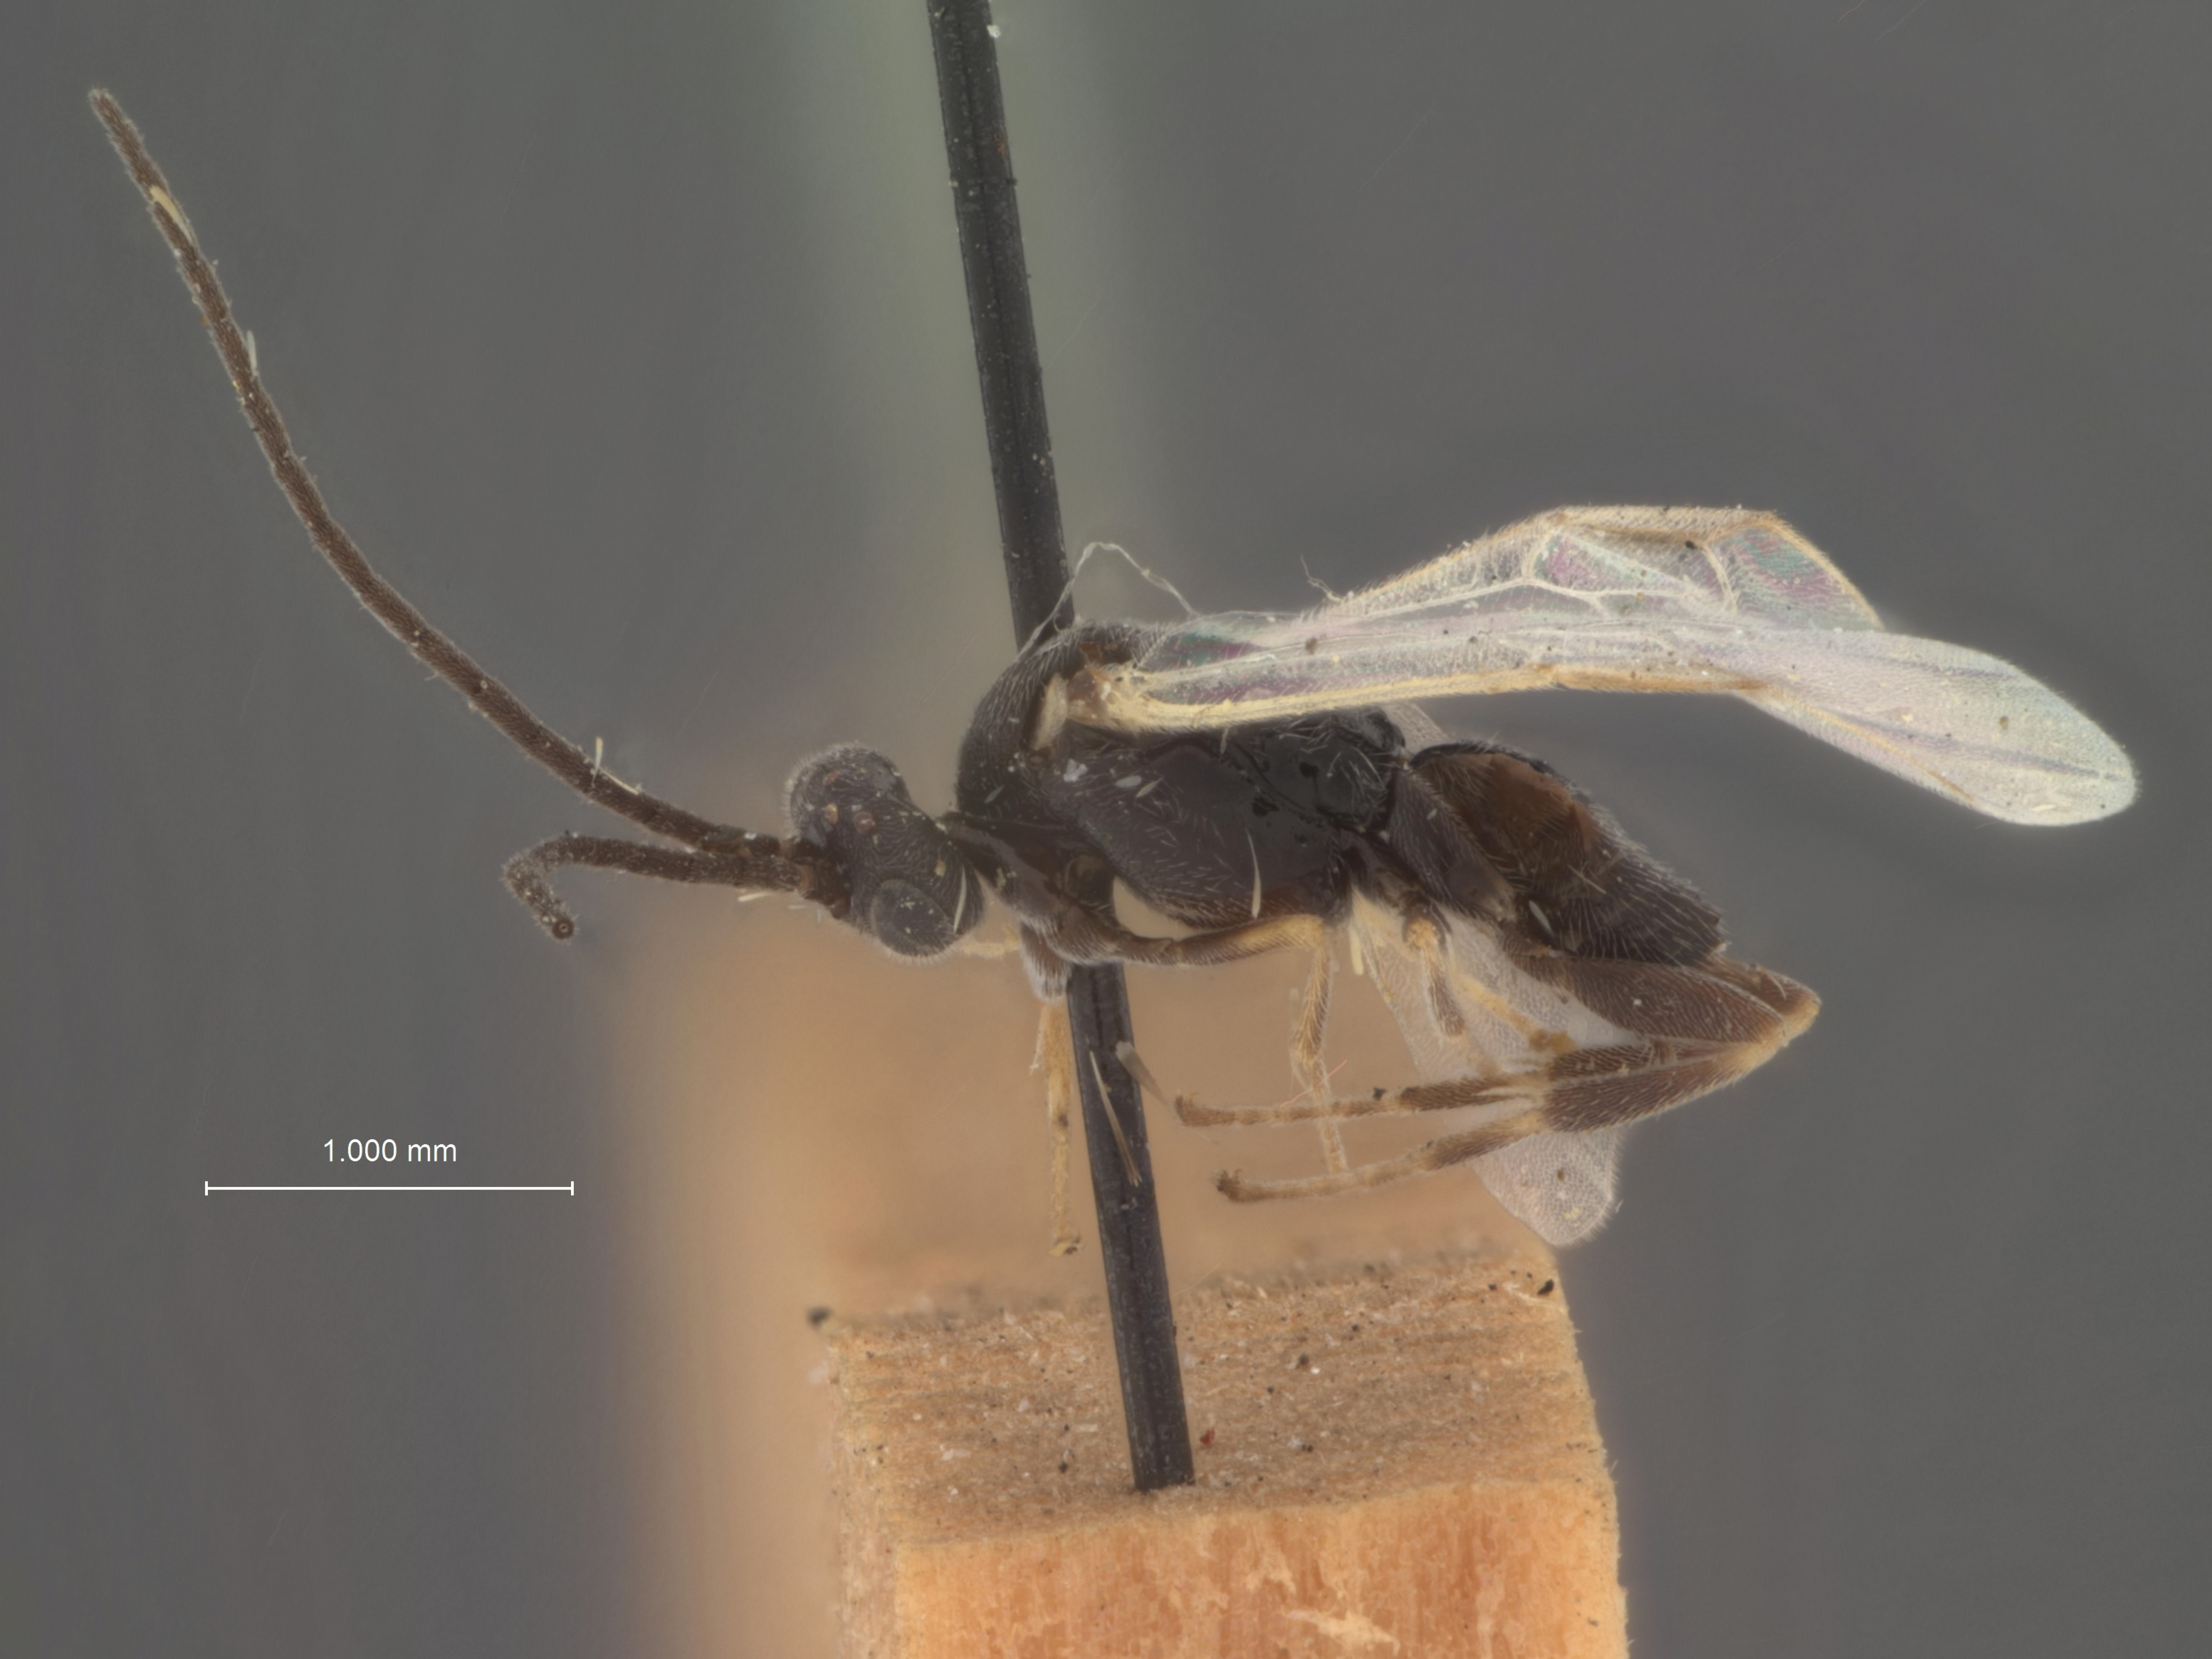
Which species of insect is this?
Apanteles epinotiae
